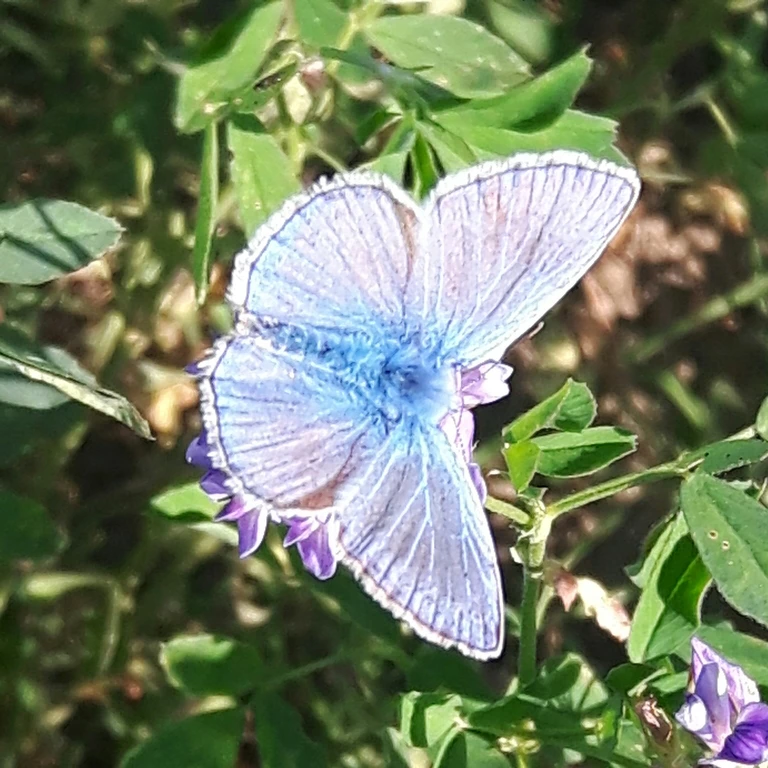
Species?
Polyommatus icarus
